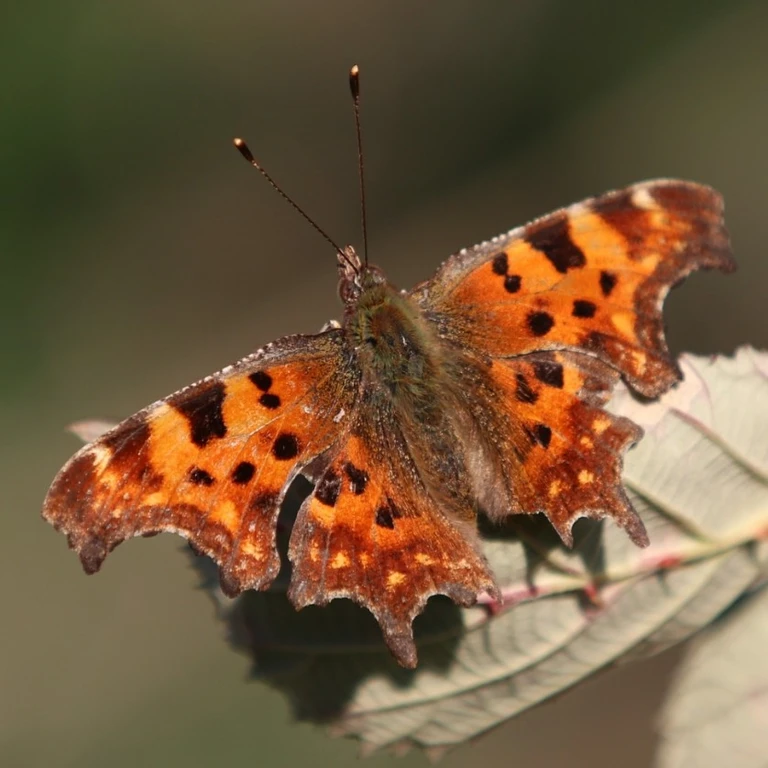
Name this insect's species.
Polygonia c-album
